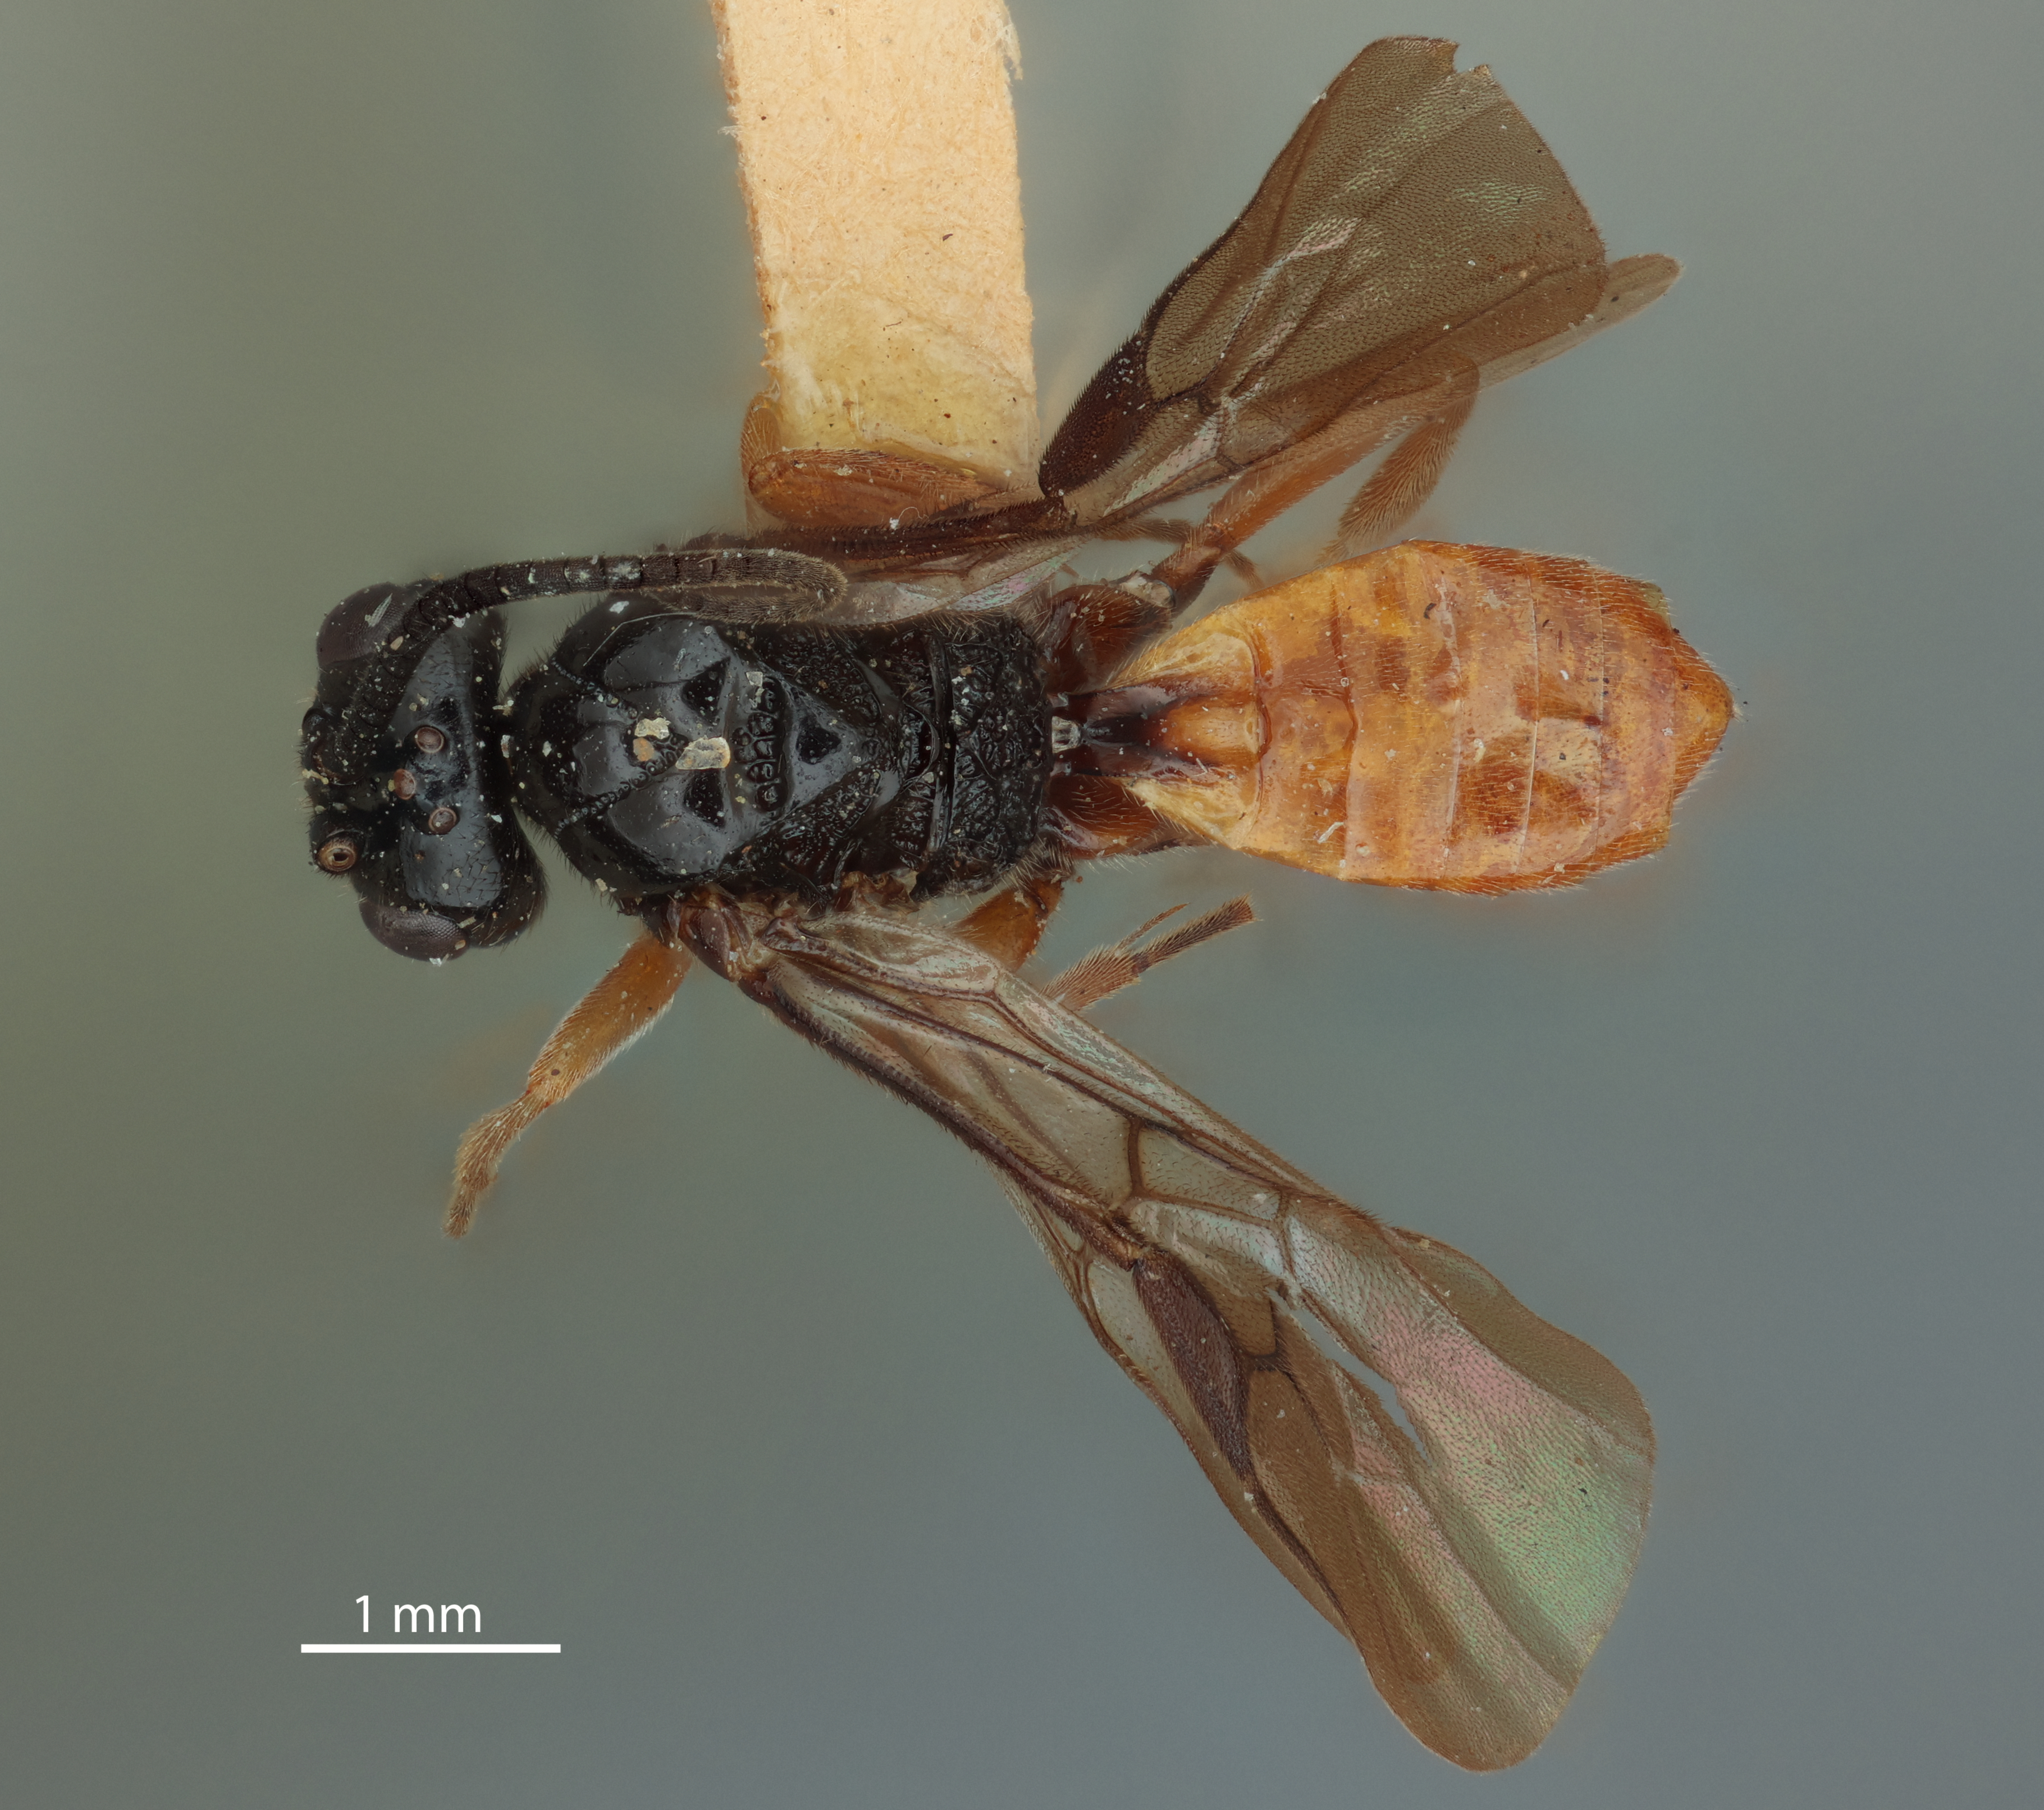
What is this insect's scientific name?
Cardiochiles arugosus
